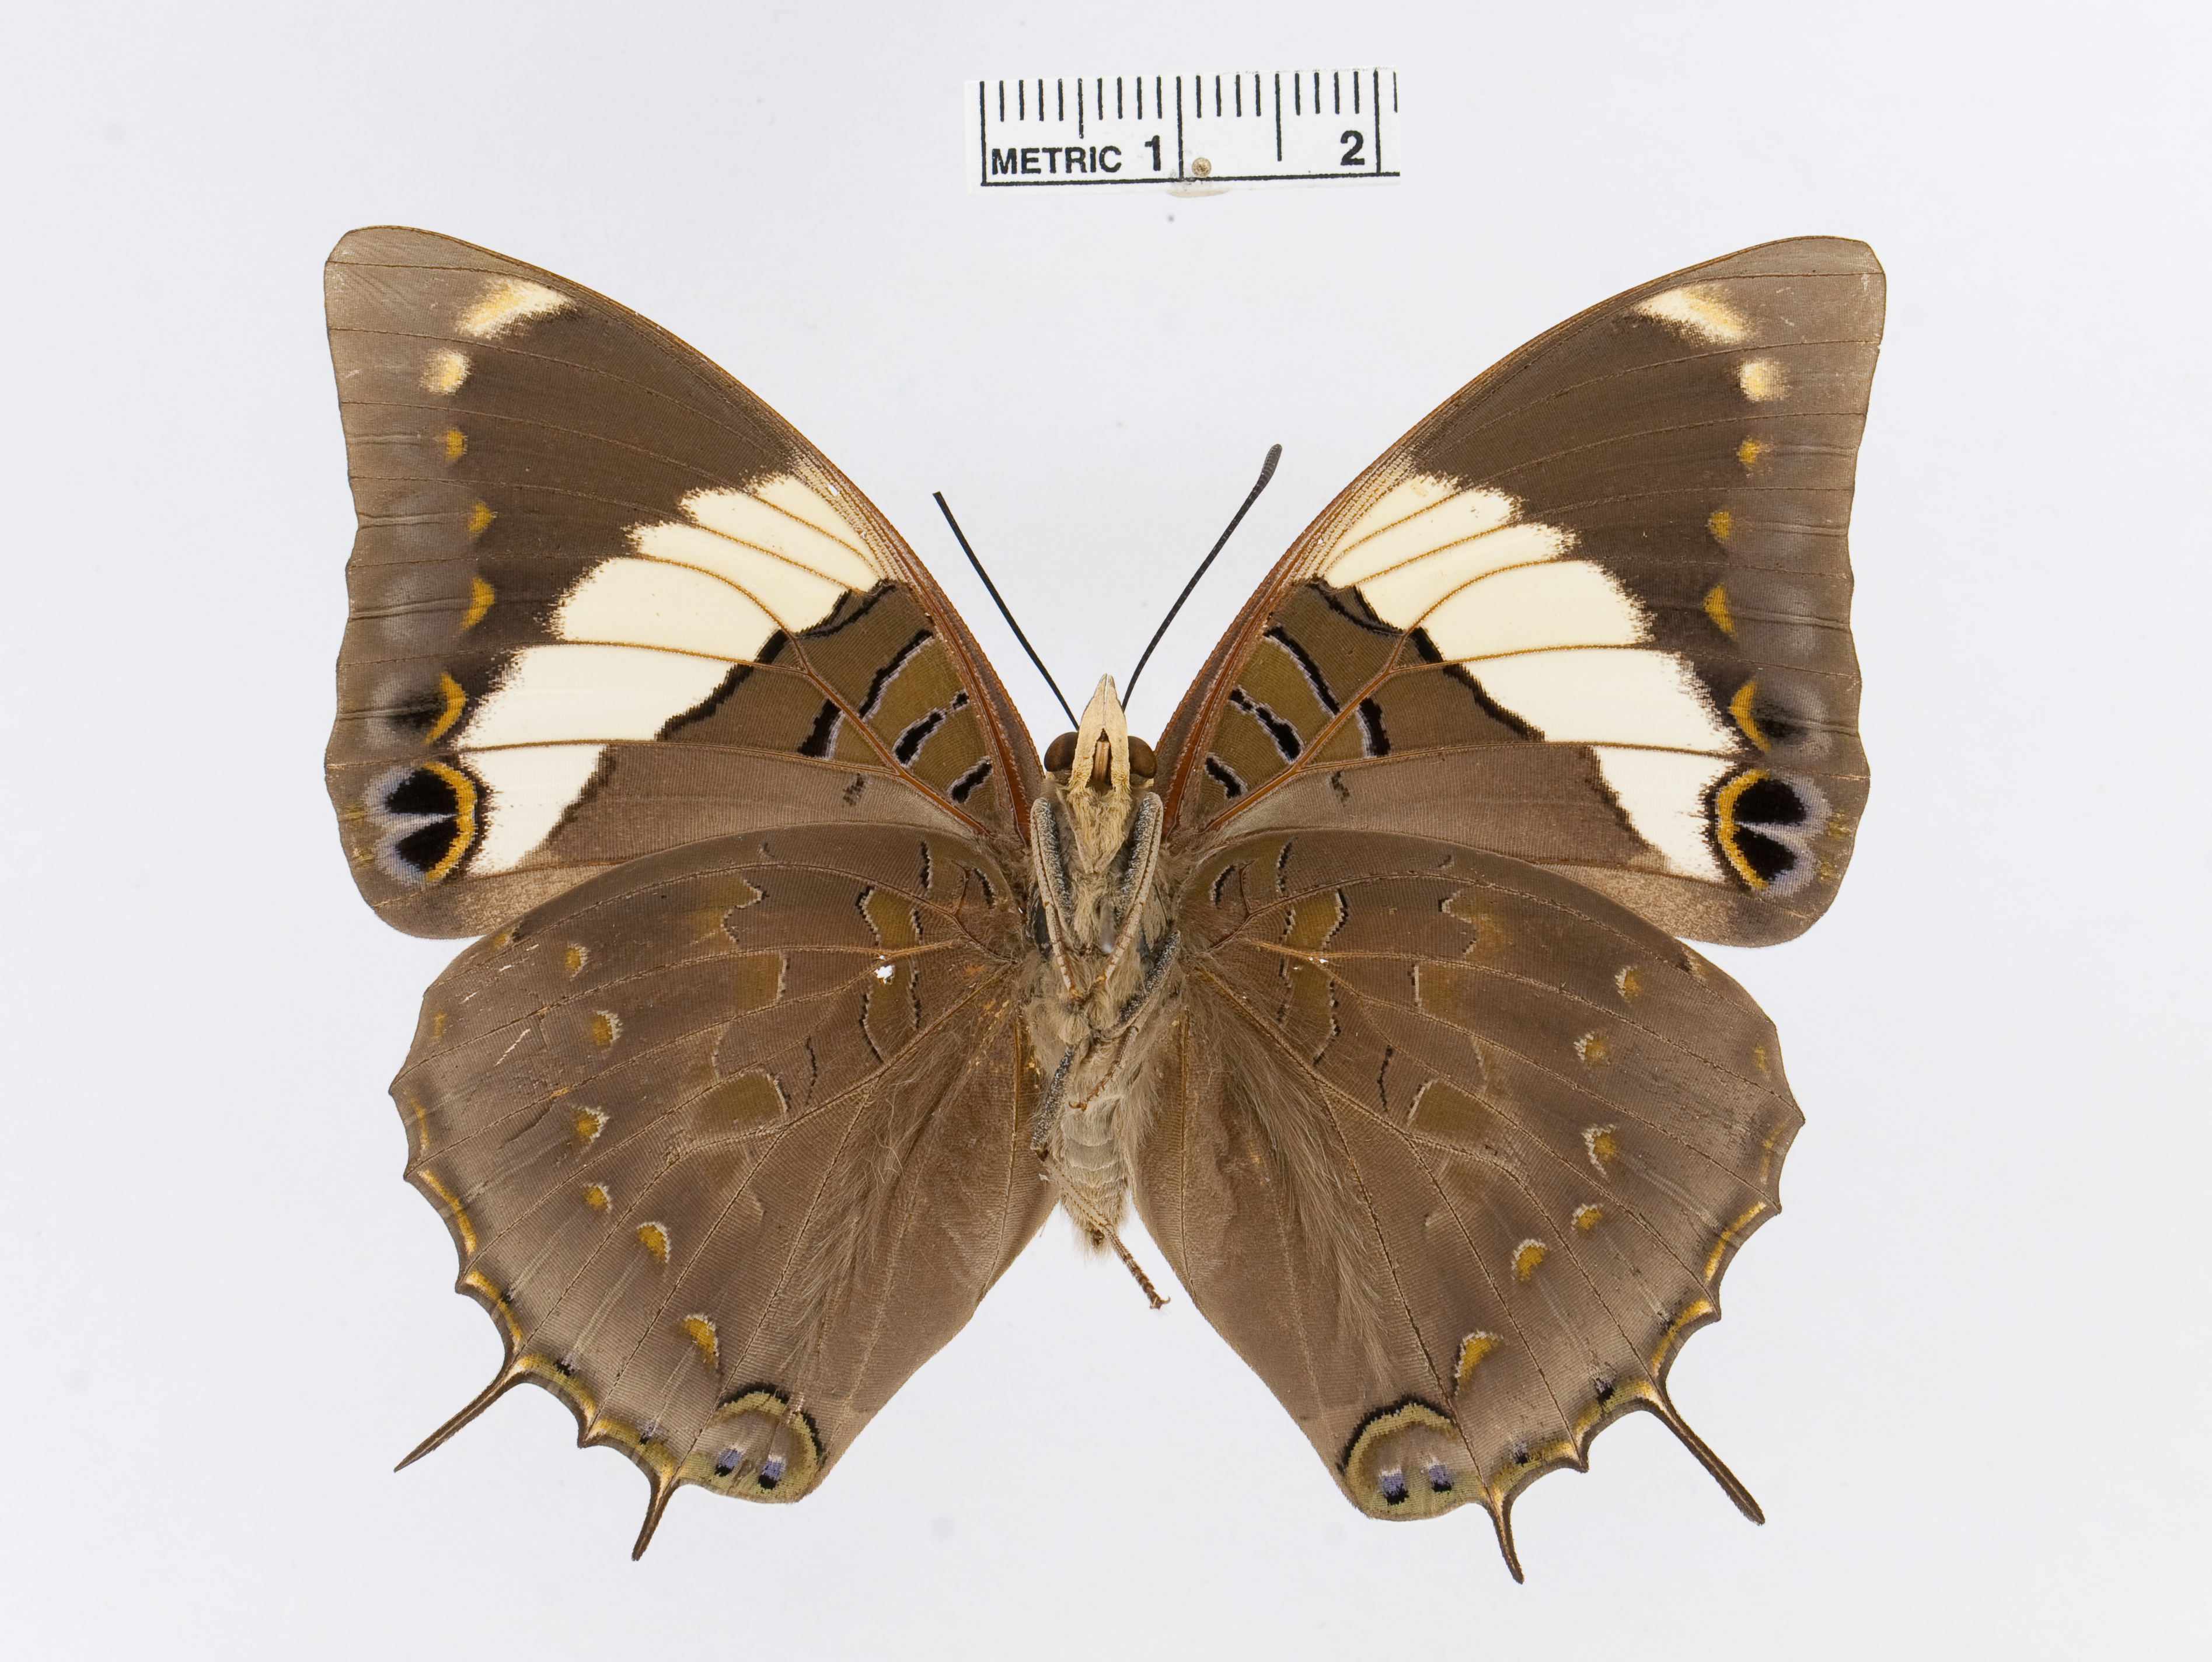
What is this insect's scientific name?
Charaxes bohemani
